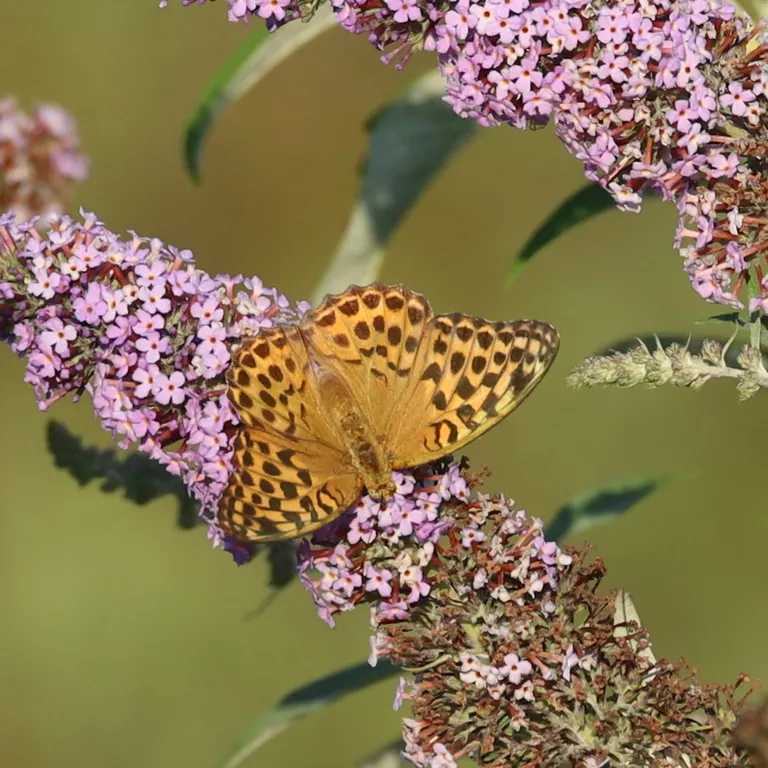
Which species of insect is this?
Argynnis paphia
